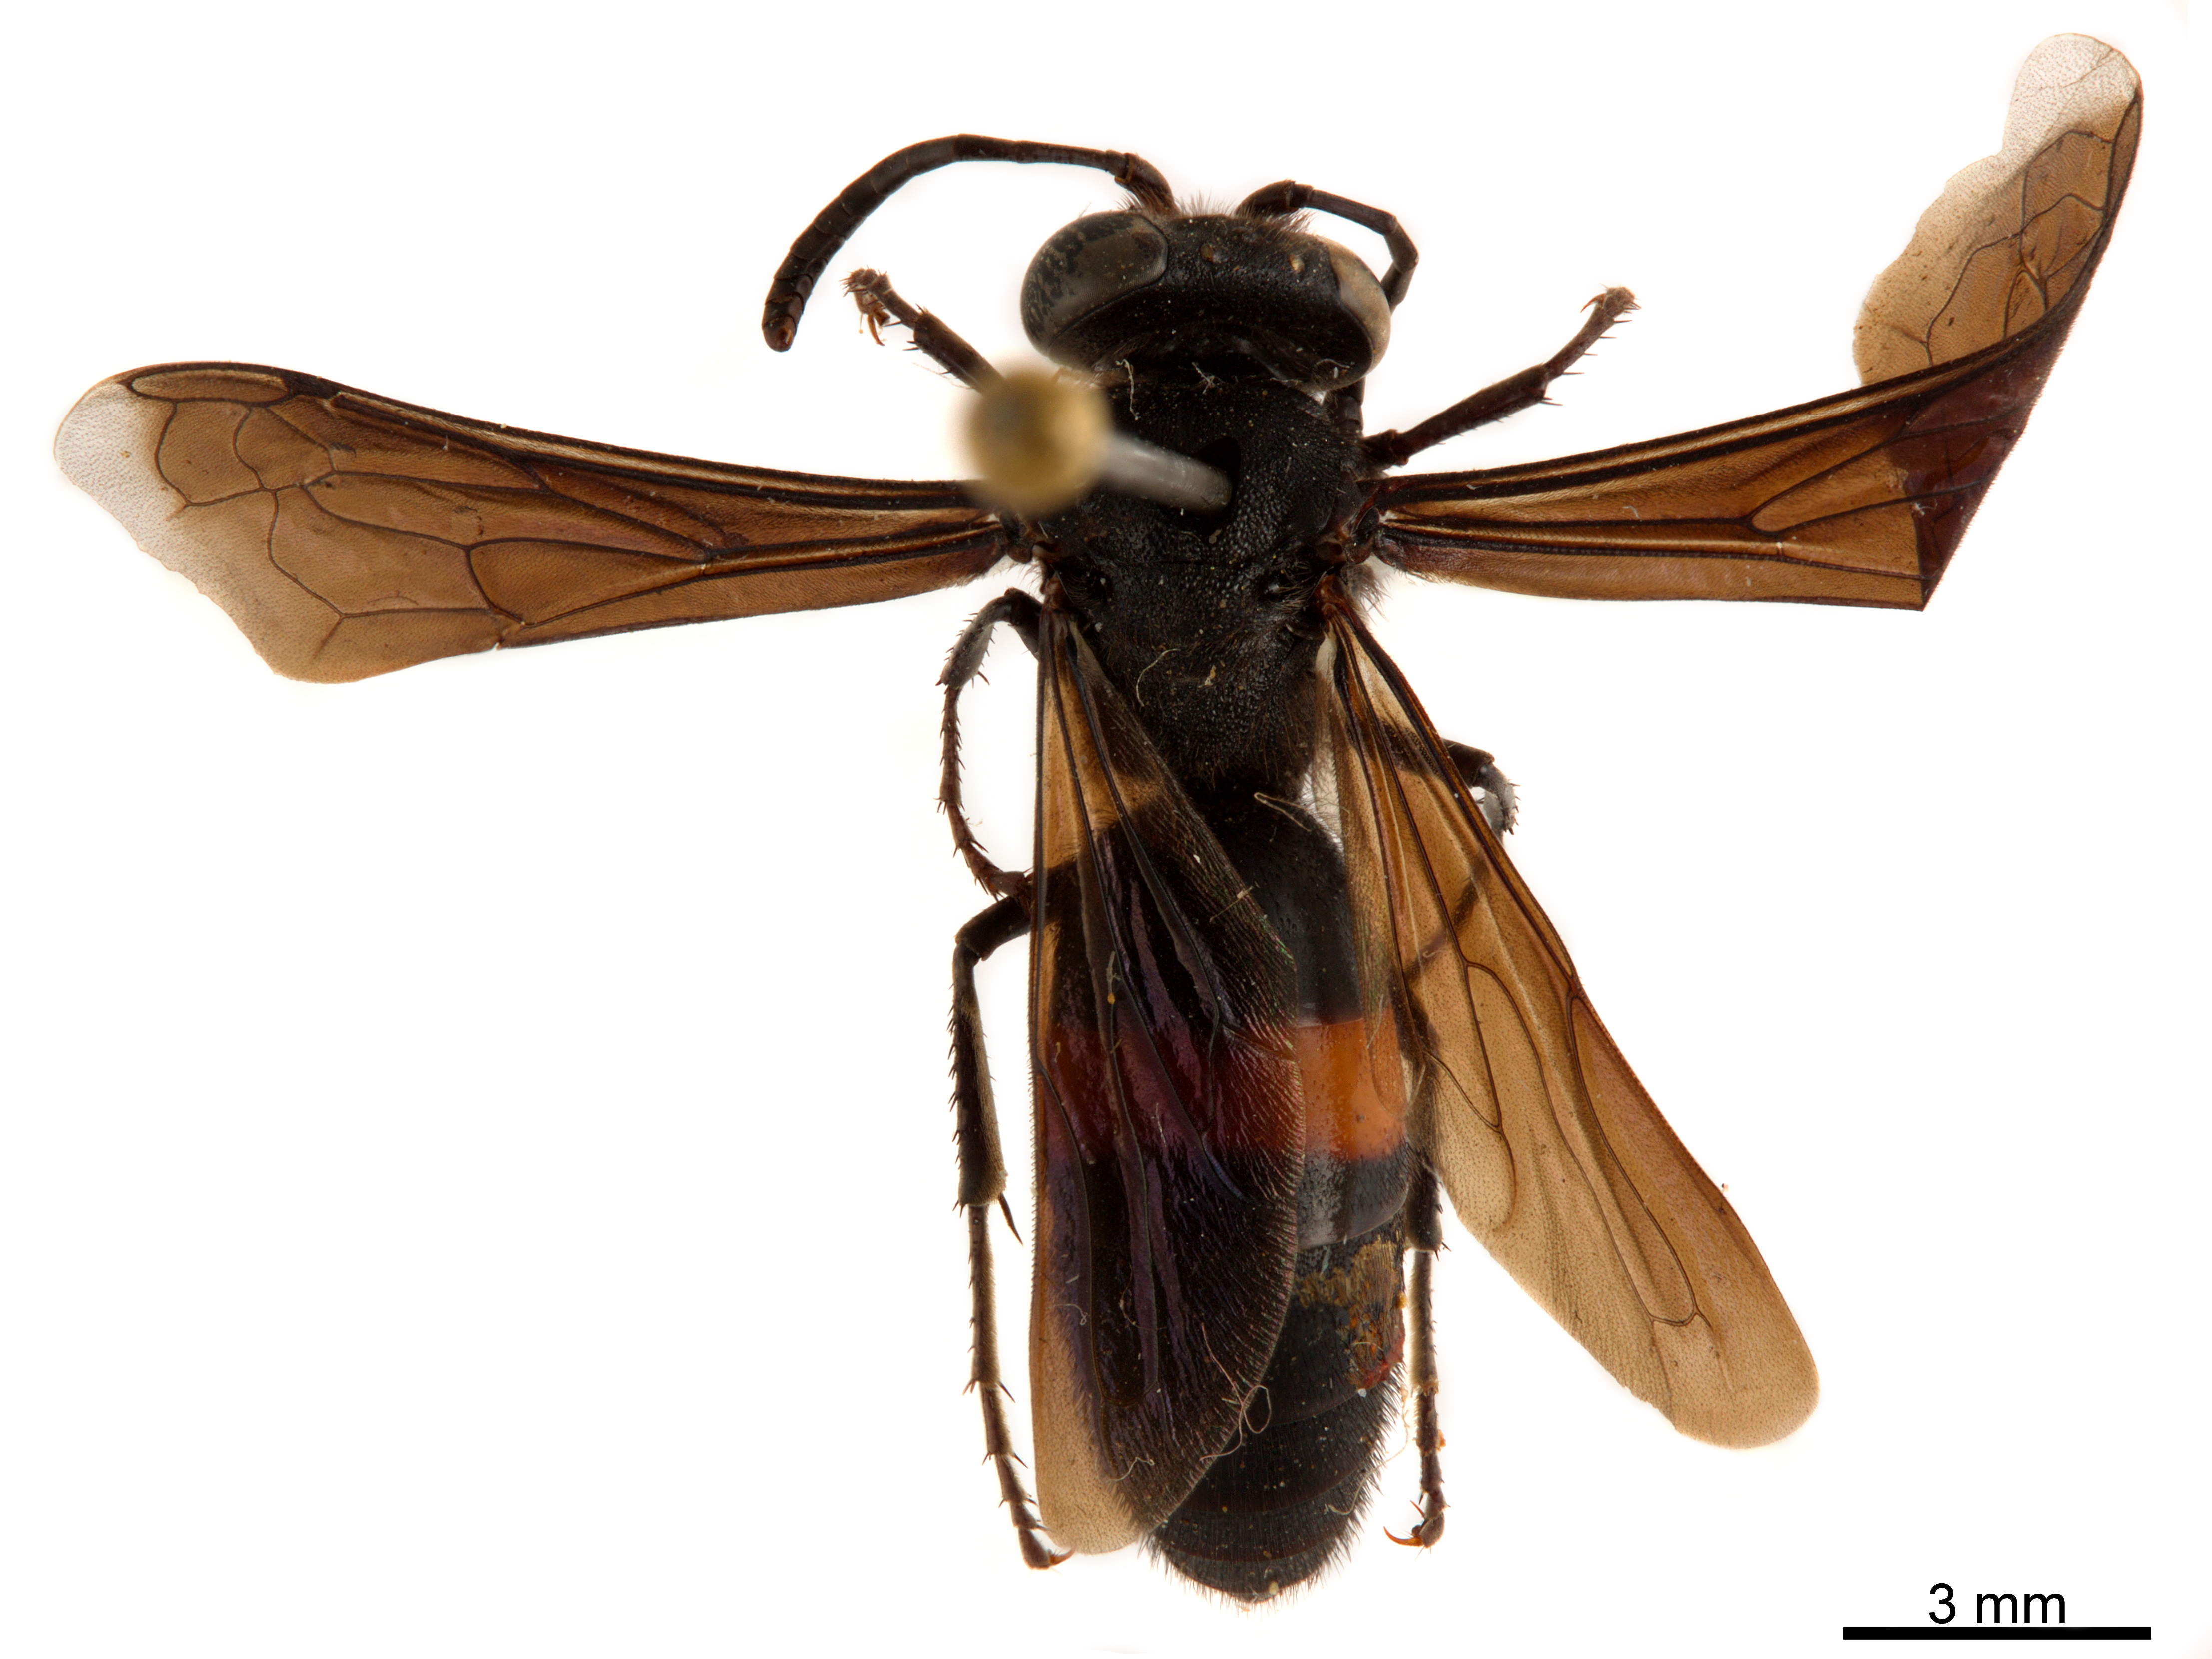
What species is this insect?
Stizoides renicinctus
